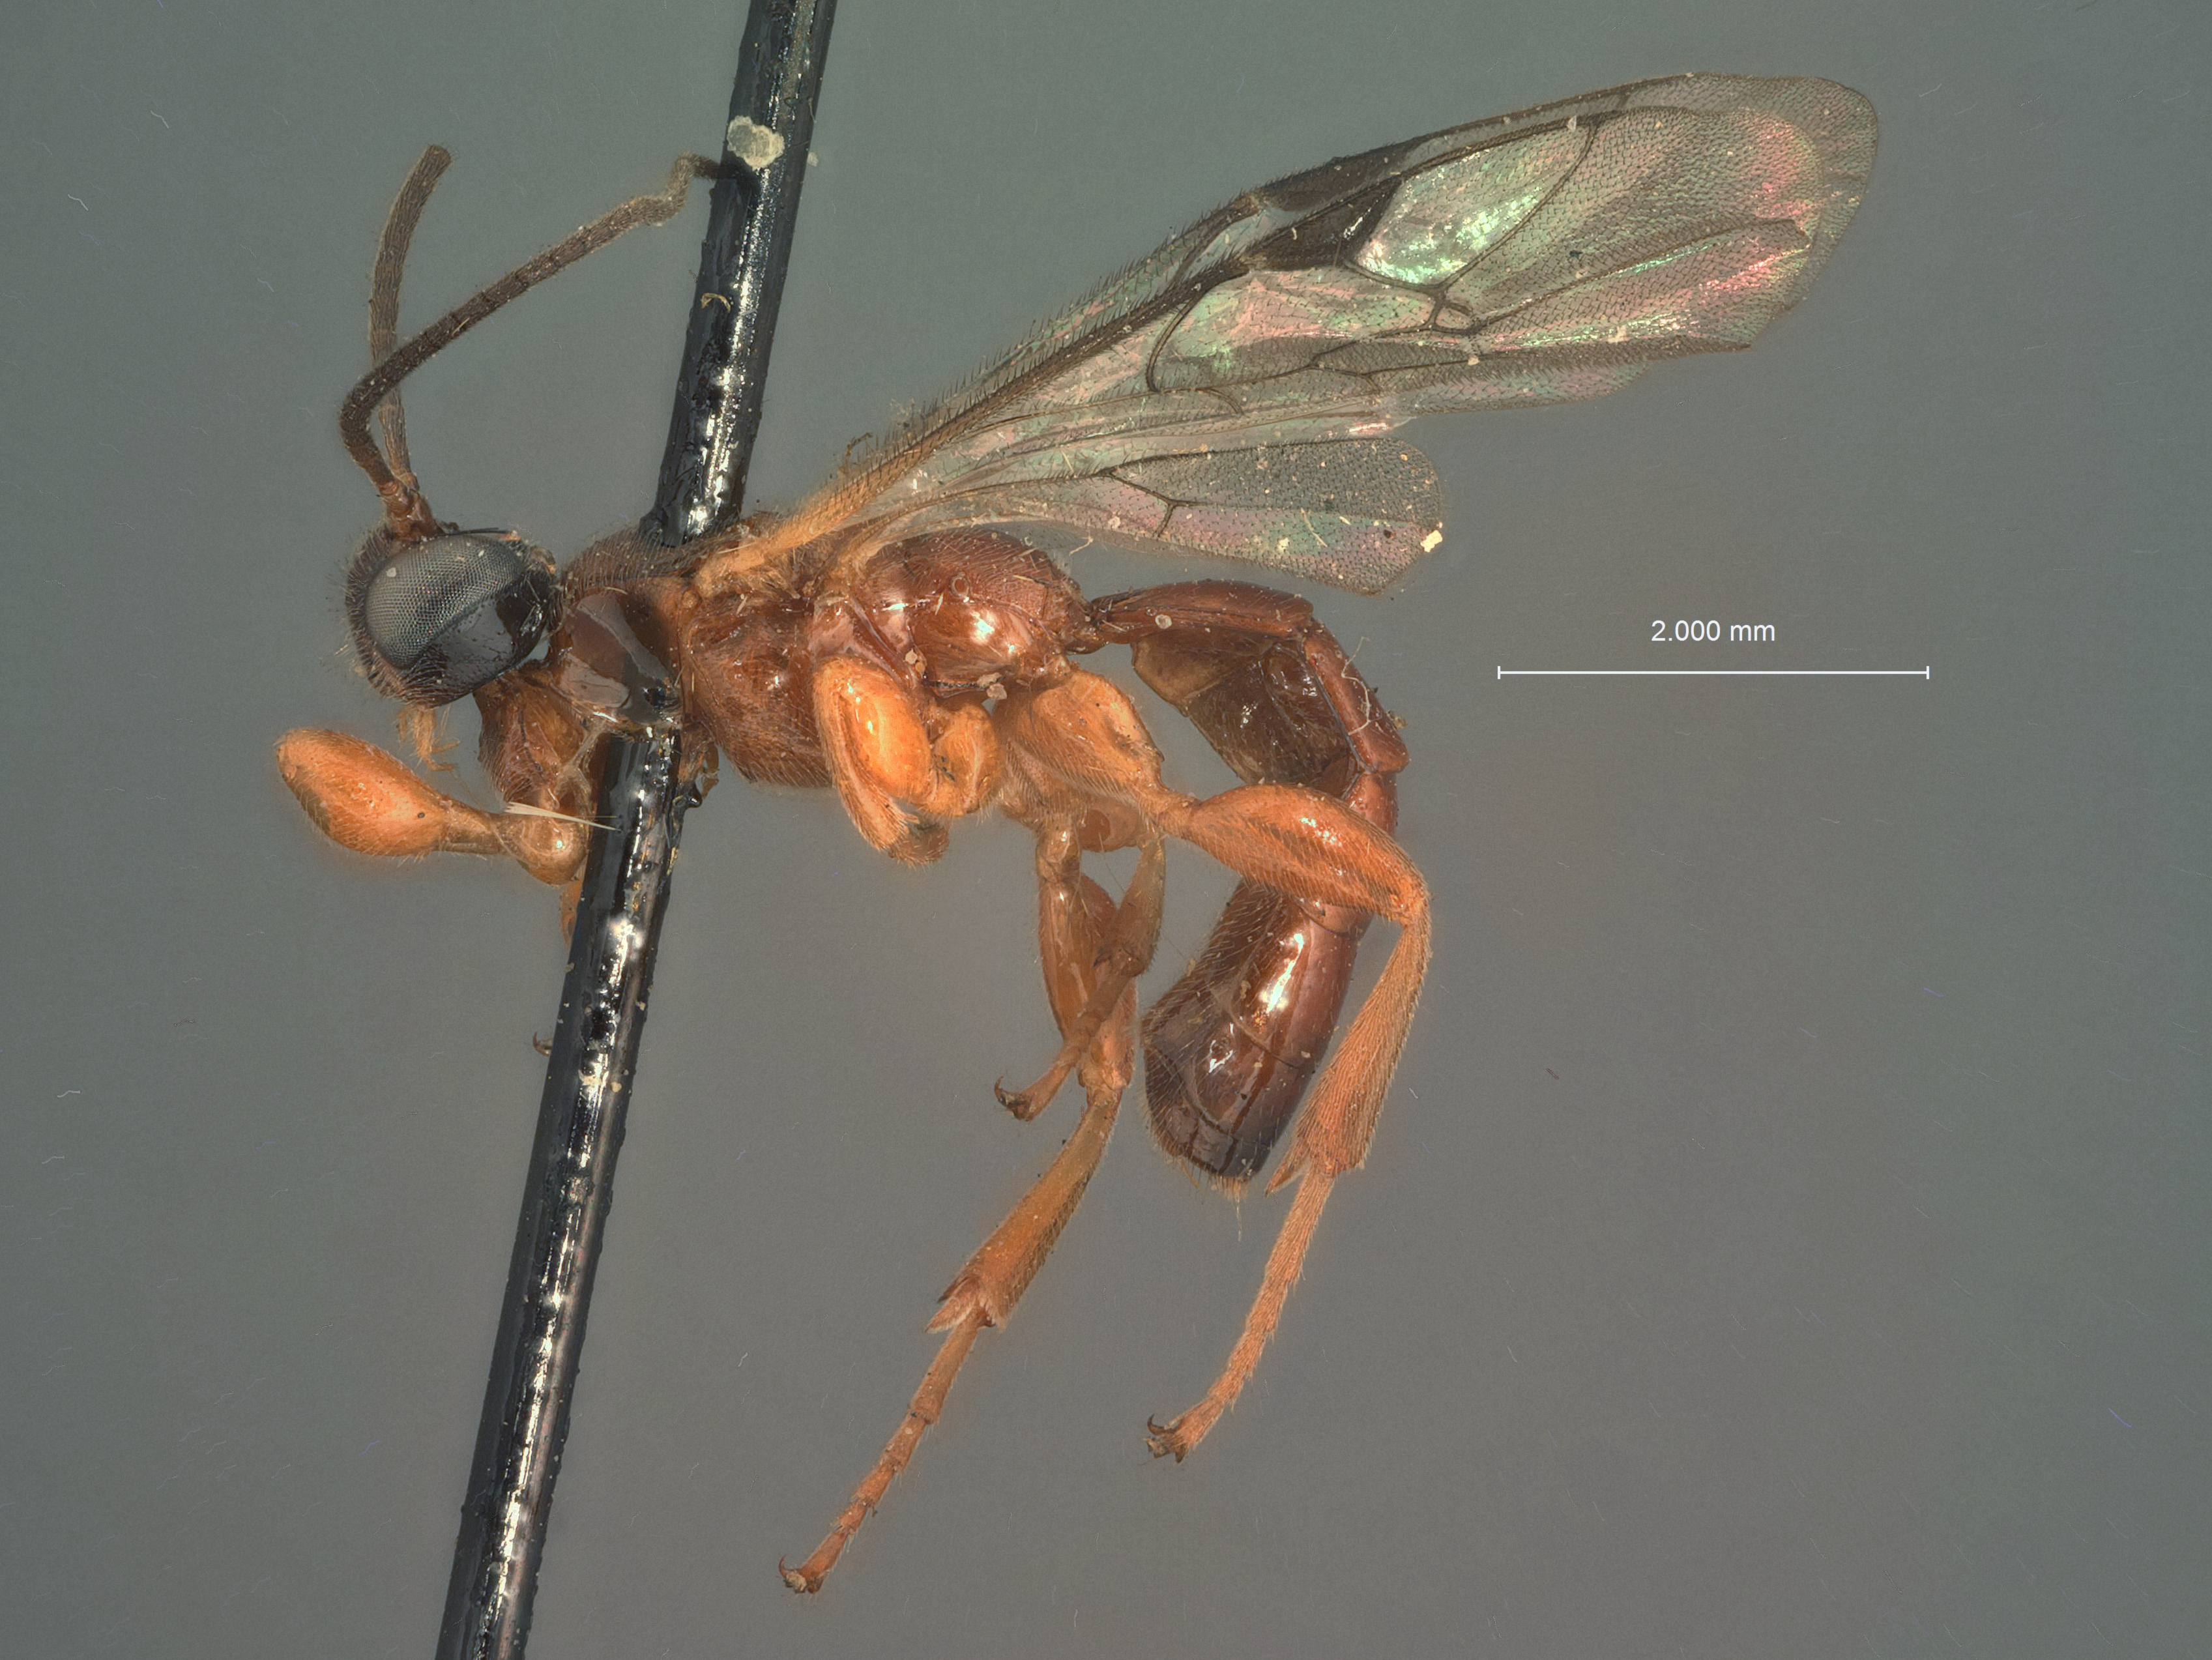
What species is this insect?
Triclistus thoracicus
